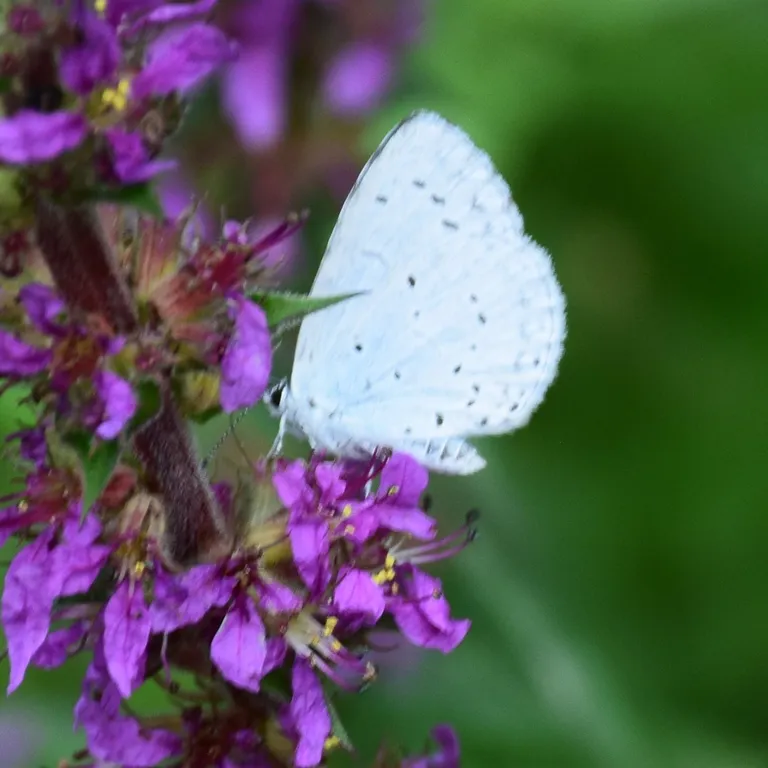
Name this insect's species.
Celastrina argiolus
